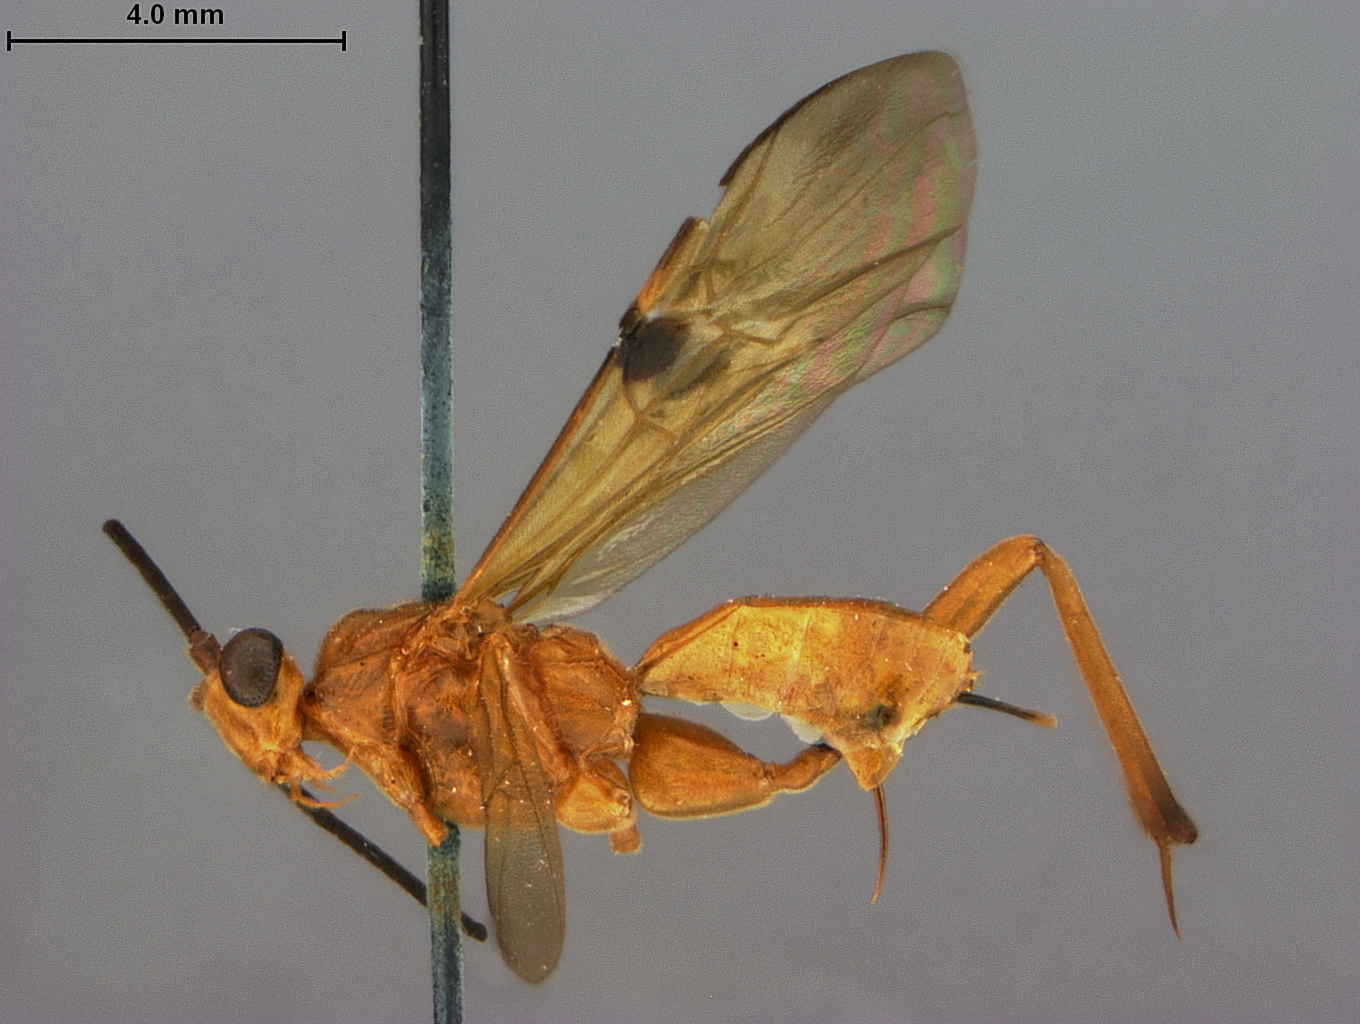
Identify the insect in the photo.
Chromomicrodus abbottii
